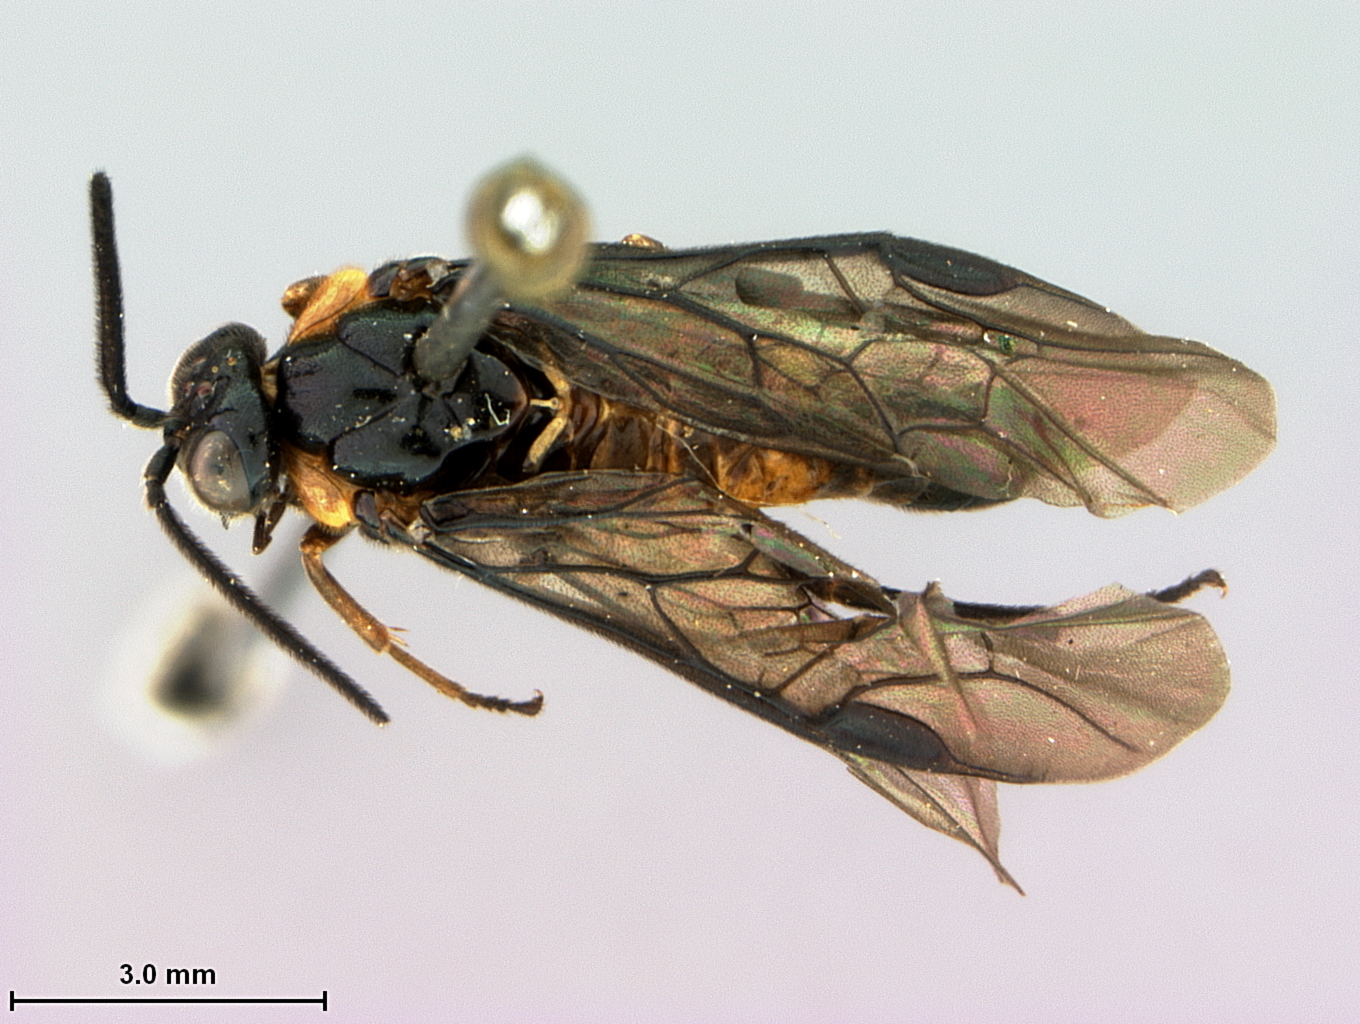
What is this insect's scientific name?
Sphacophilus odontus
